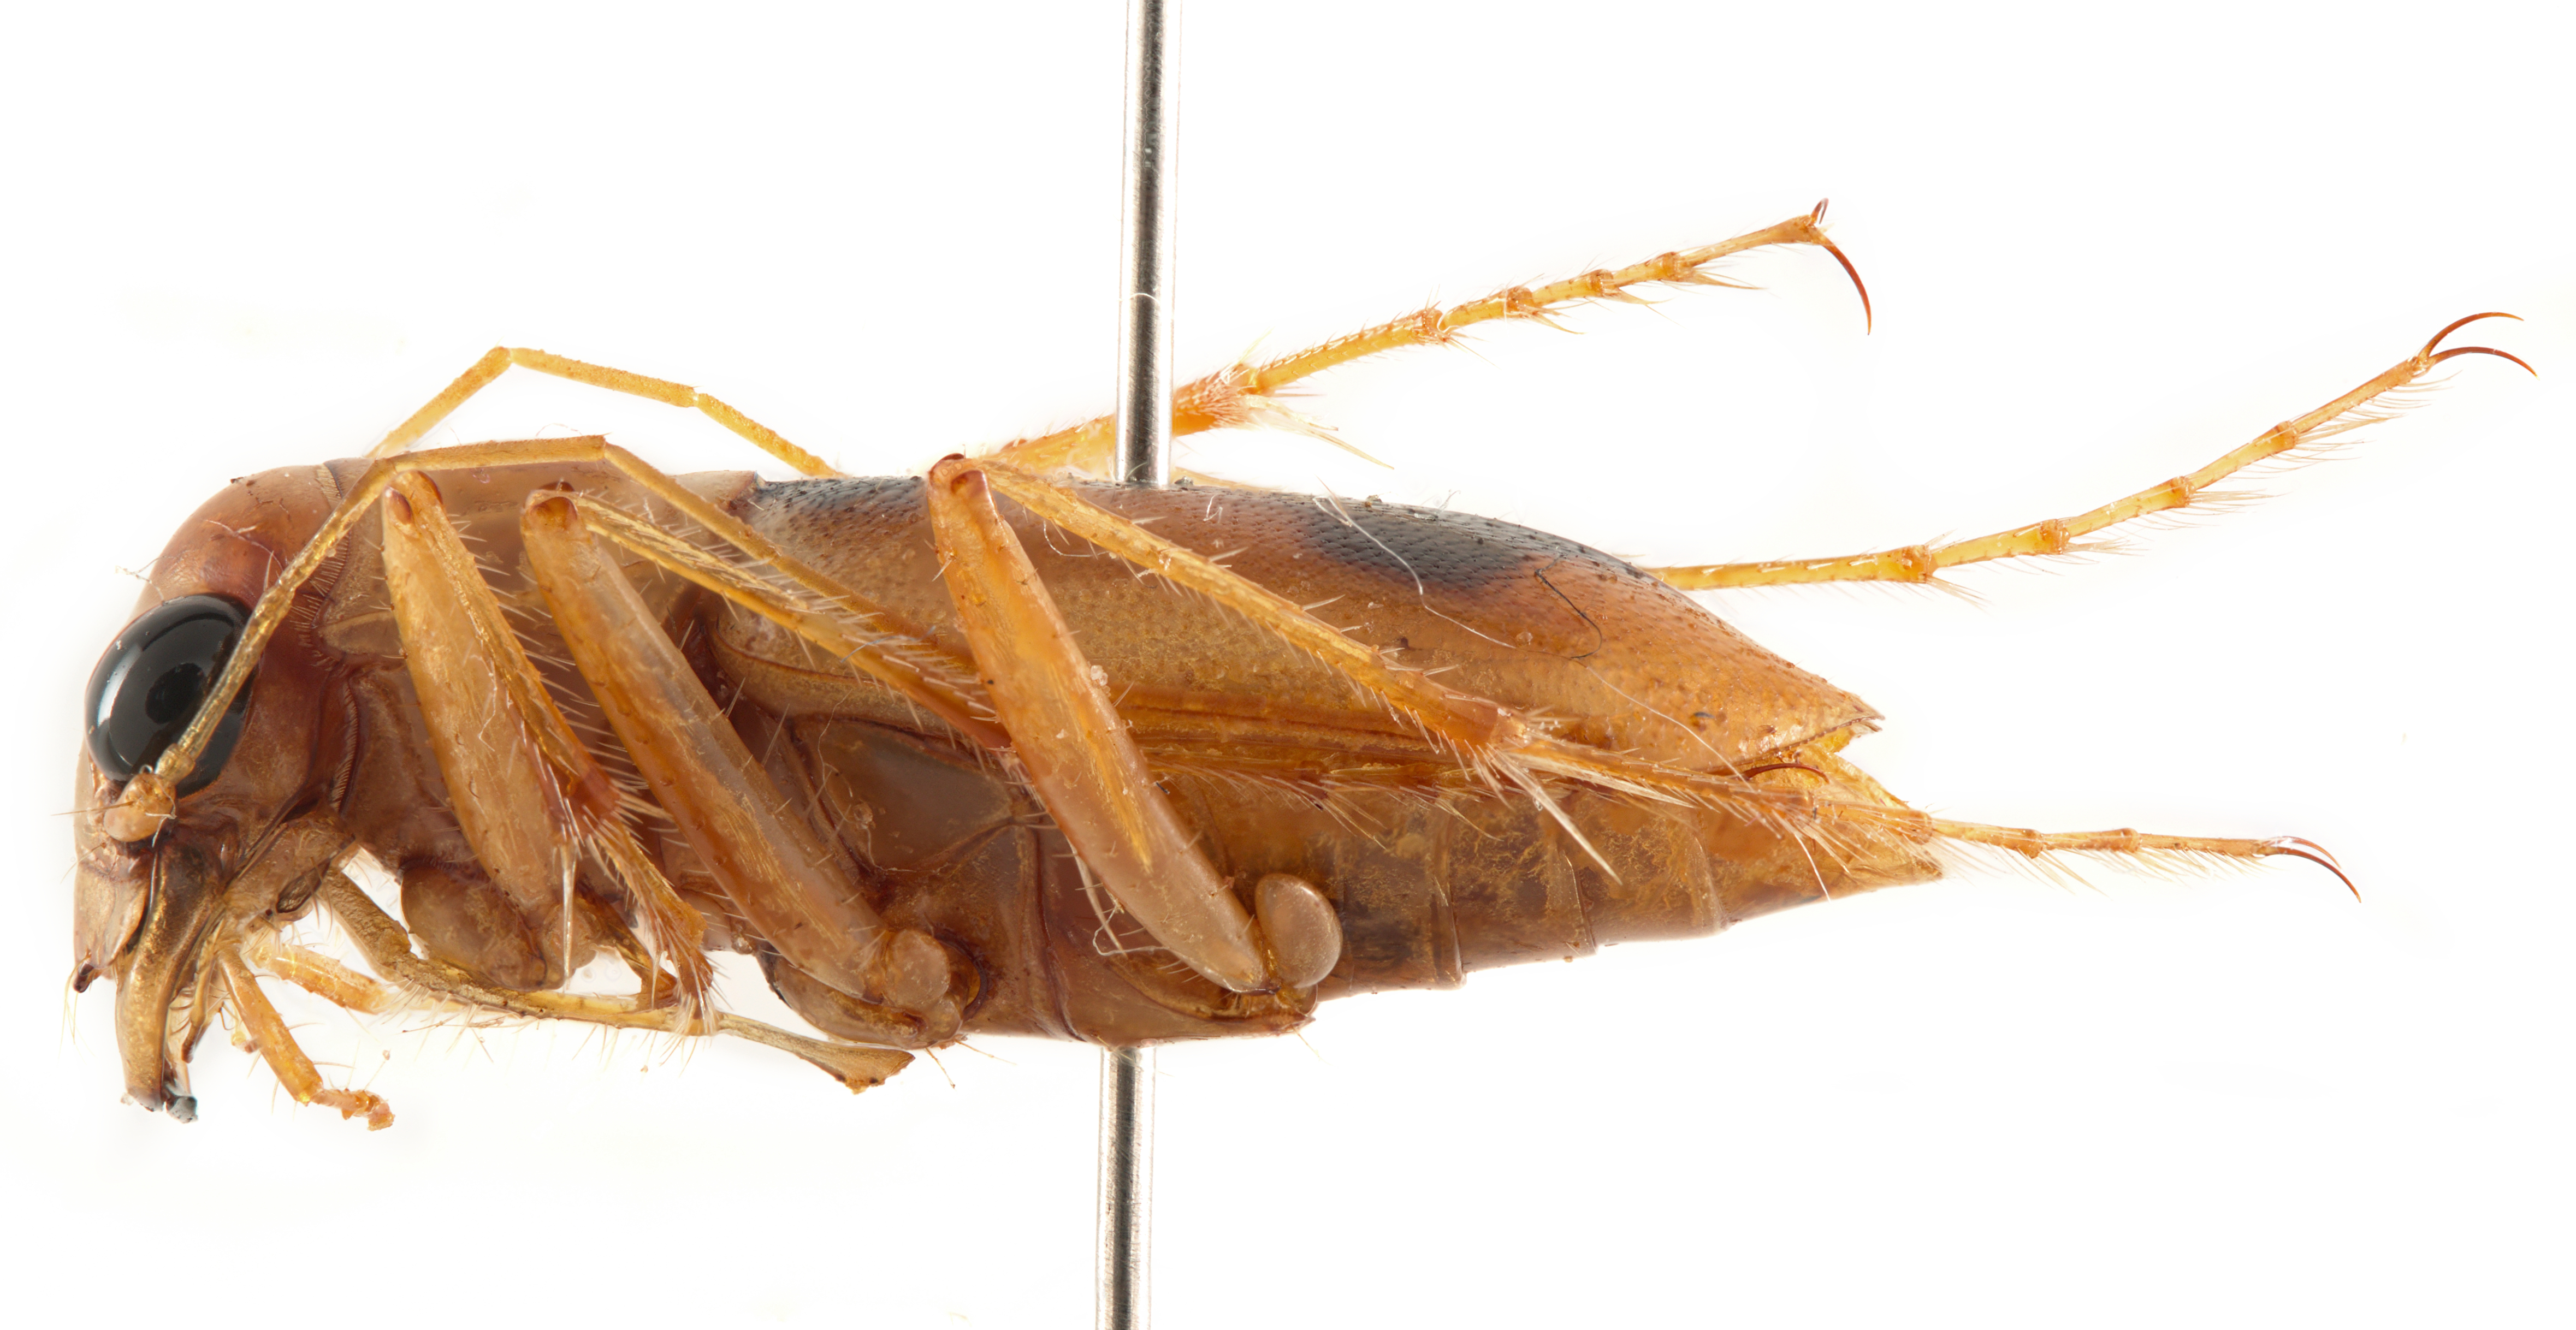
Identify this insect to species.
Phaeoxantha aequinoctialis
